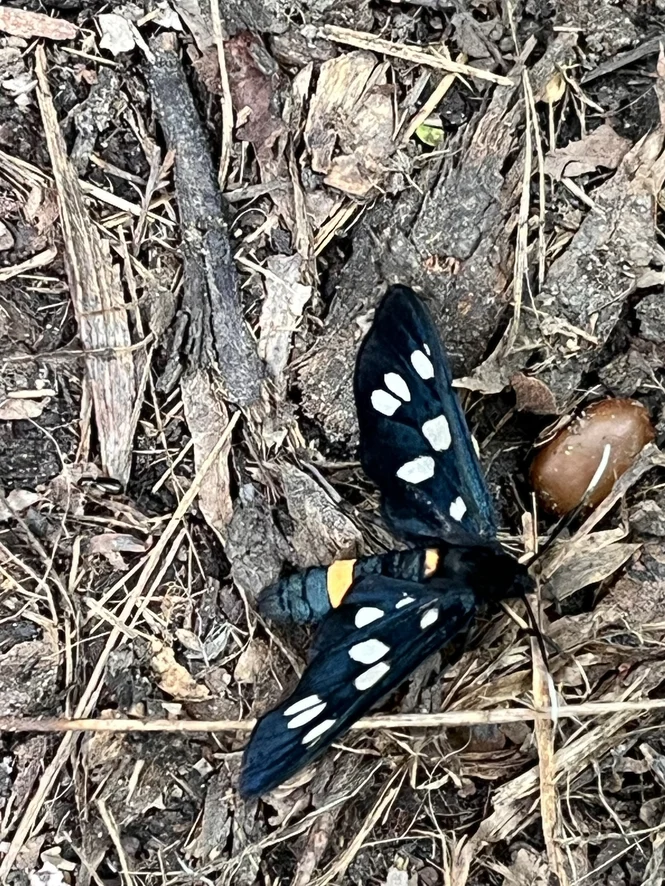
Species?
Amata phegea
